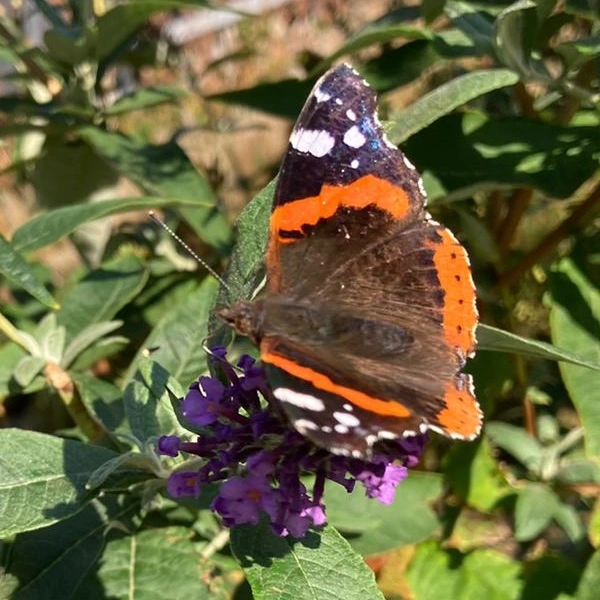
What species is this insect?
Vanessa atalanta
